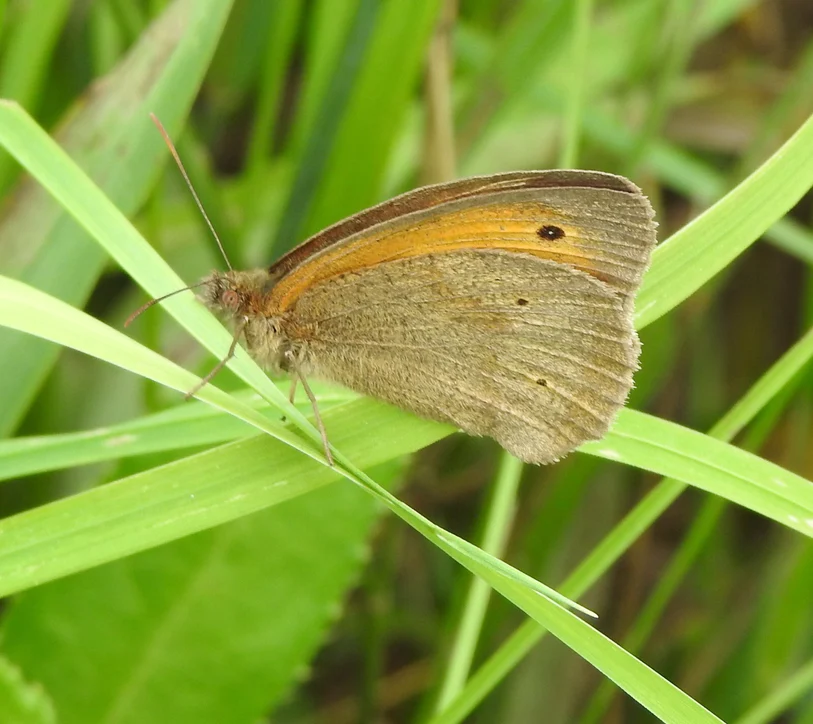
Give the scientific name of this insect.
Maniola jurtina
